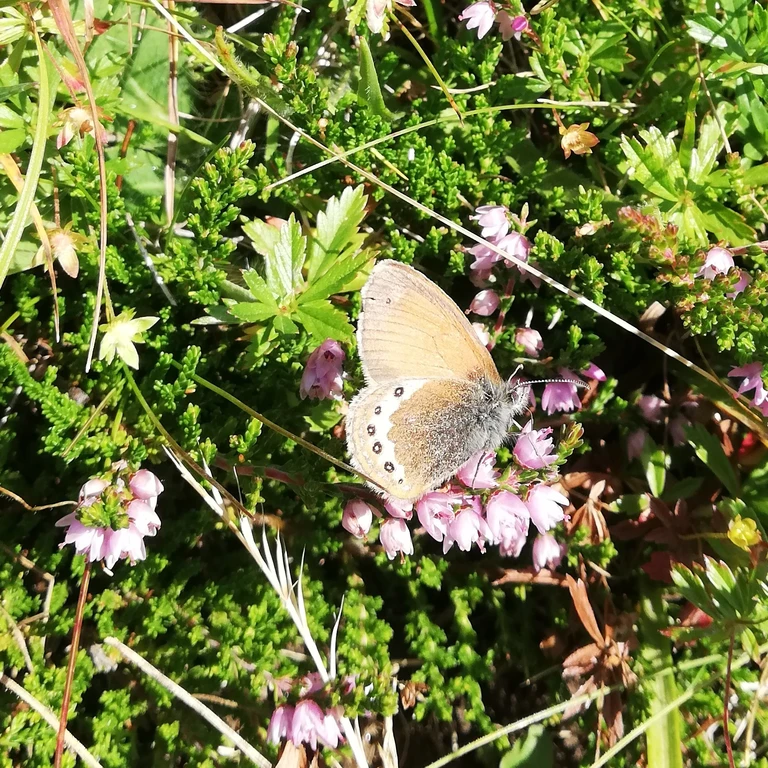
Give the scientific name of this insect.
Coenonympha gardetta
